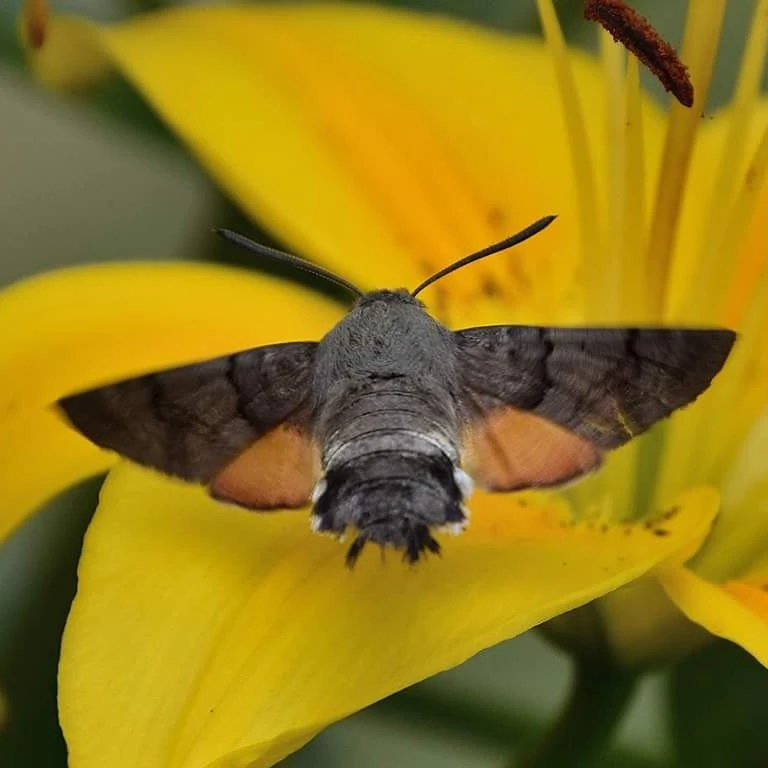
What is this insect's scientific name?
Macroglossum stellatarum
